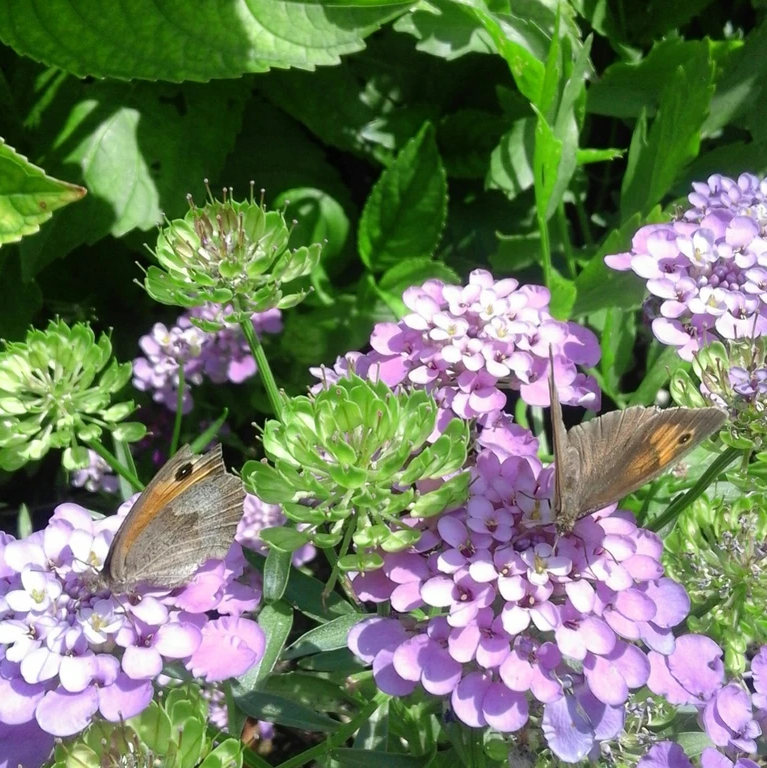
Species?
Maniola jurtina
